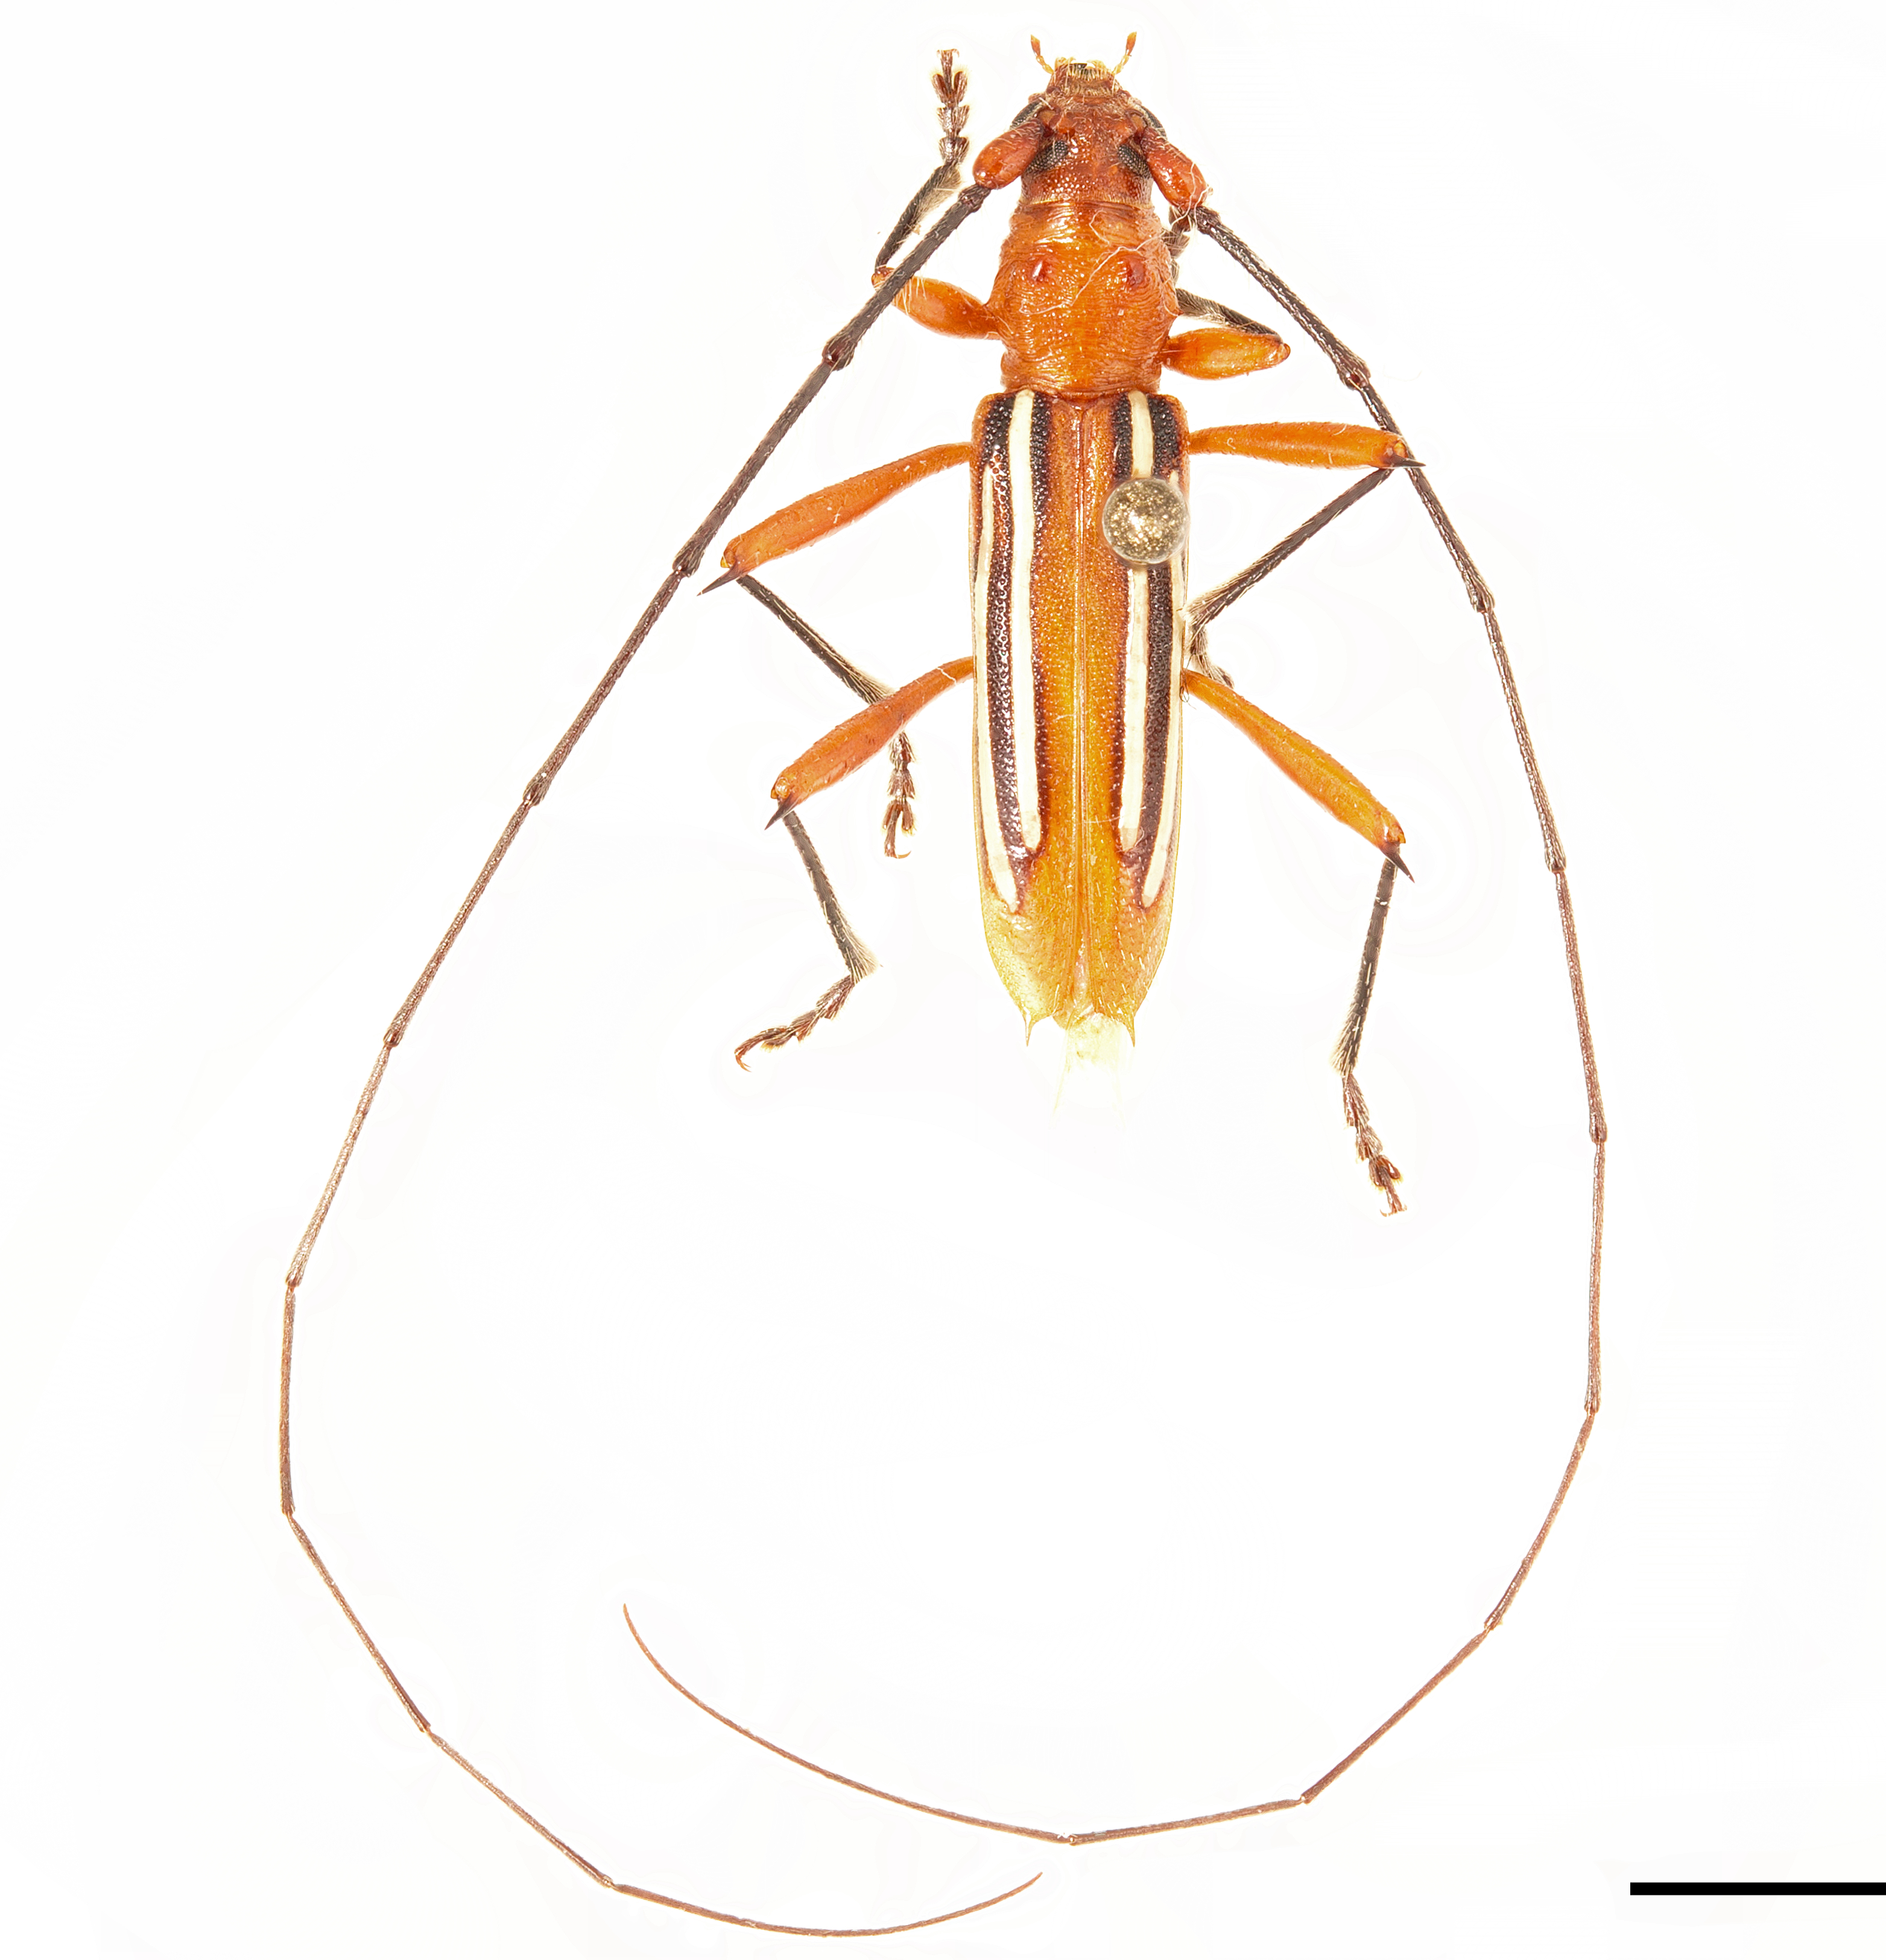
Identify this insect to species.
Erosida formosa
